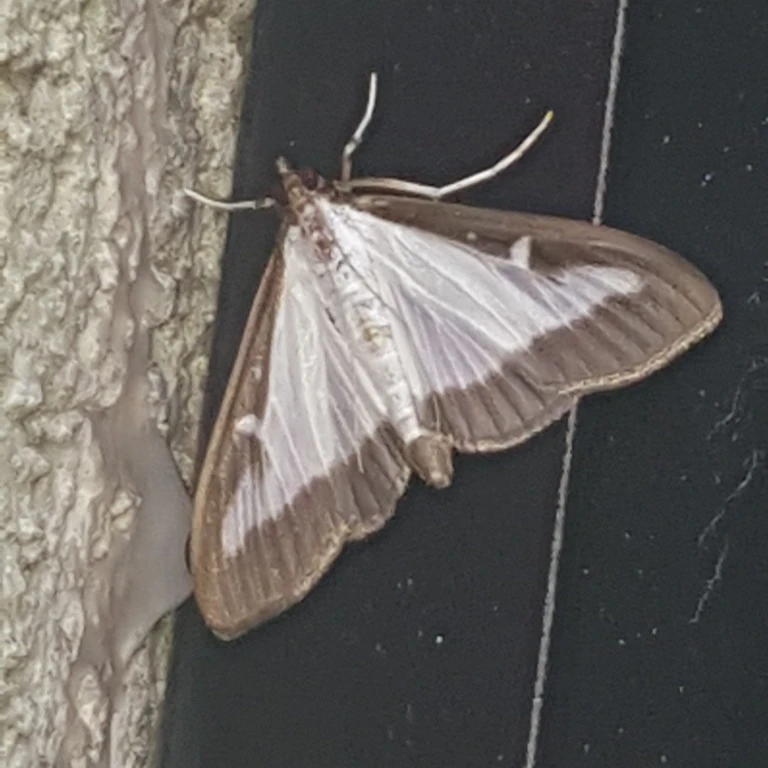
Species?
Cydalima perspectalis
